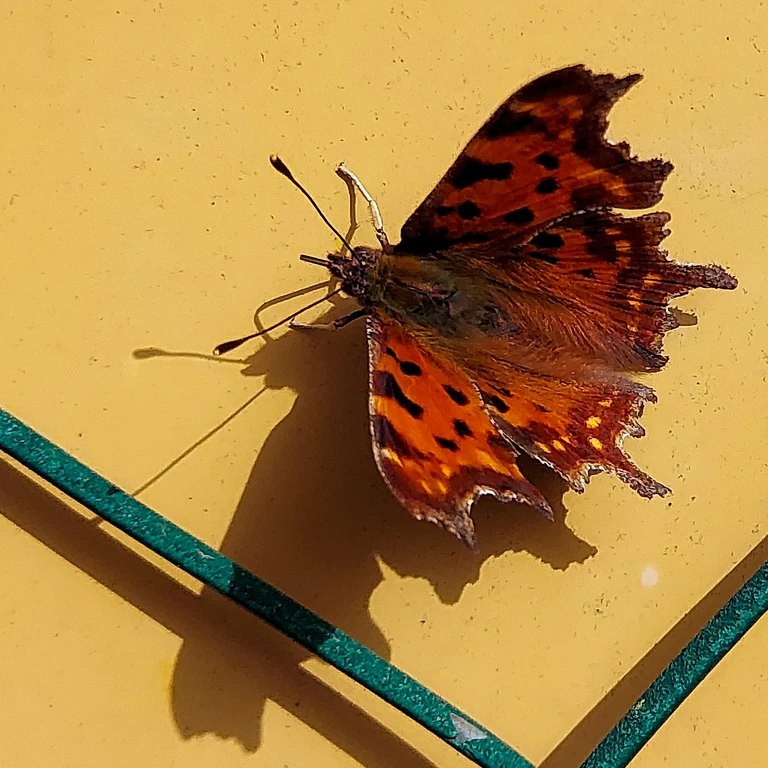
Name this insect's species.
Polygonia c-album
